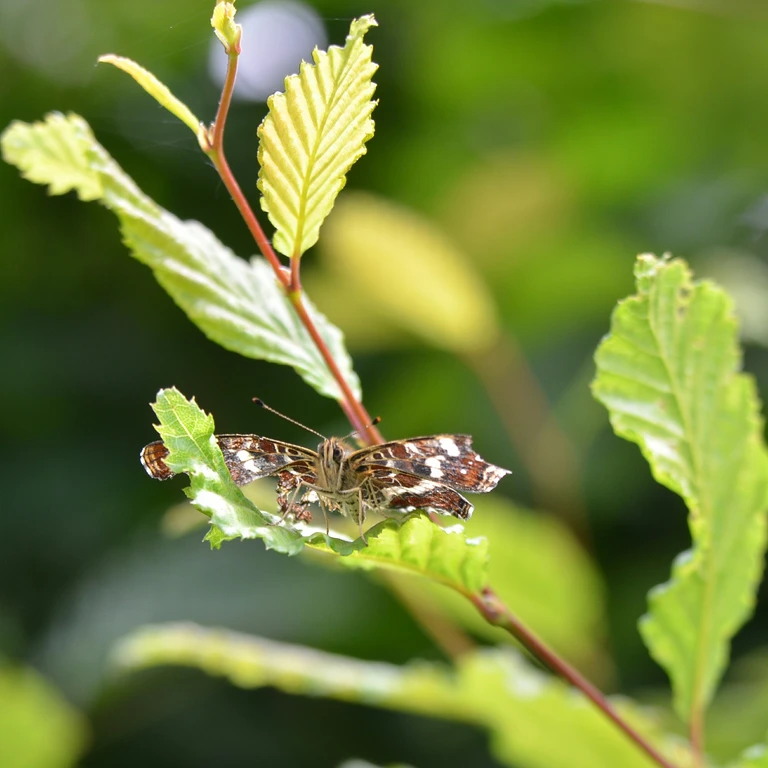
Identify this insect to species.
Araschnia levana
